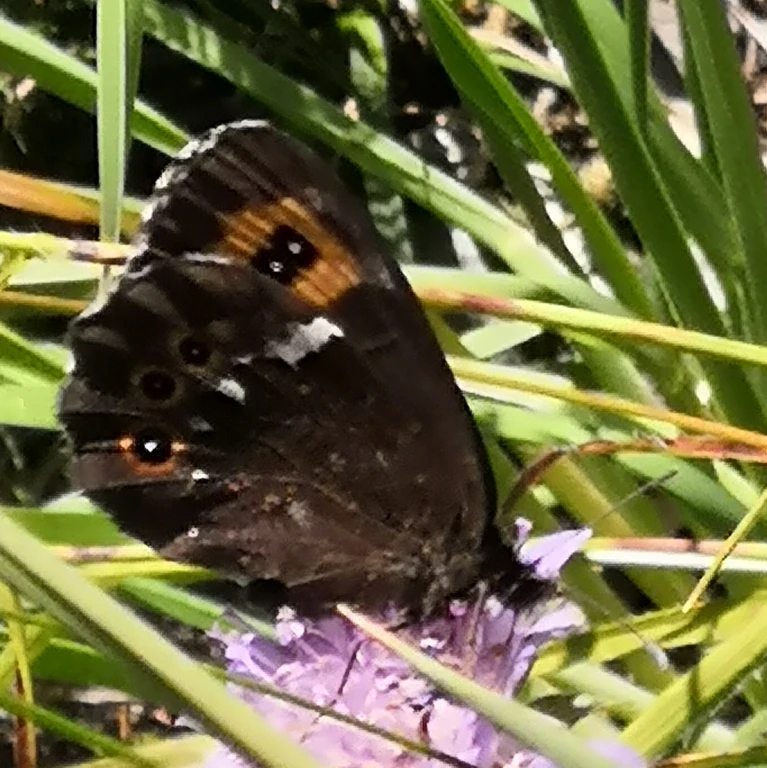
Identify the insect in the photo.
Erebia ligea
